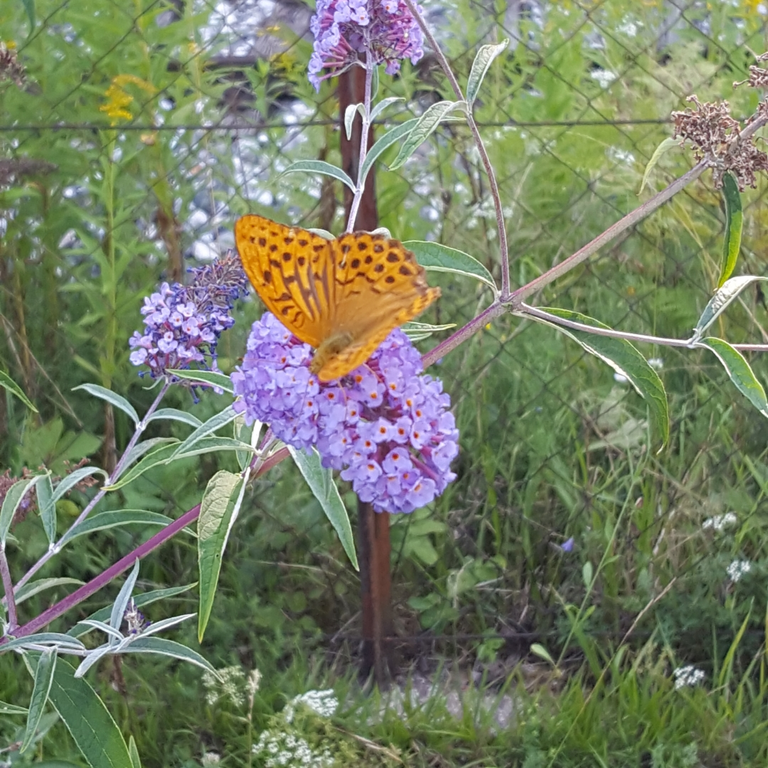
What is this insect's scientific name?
Argynnis paphia
